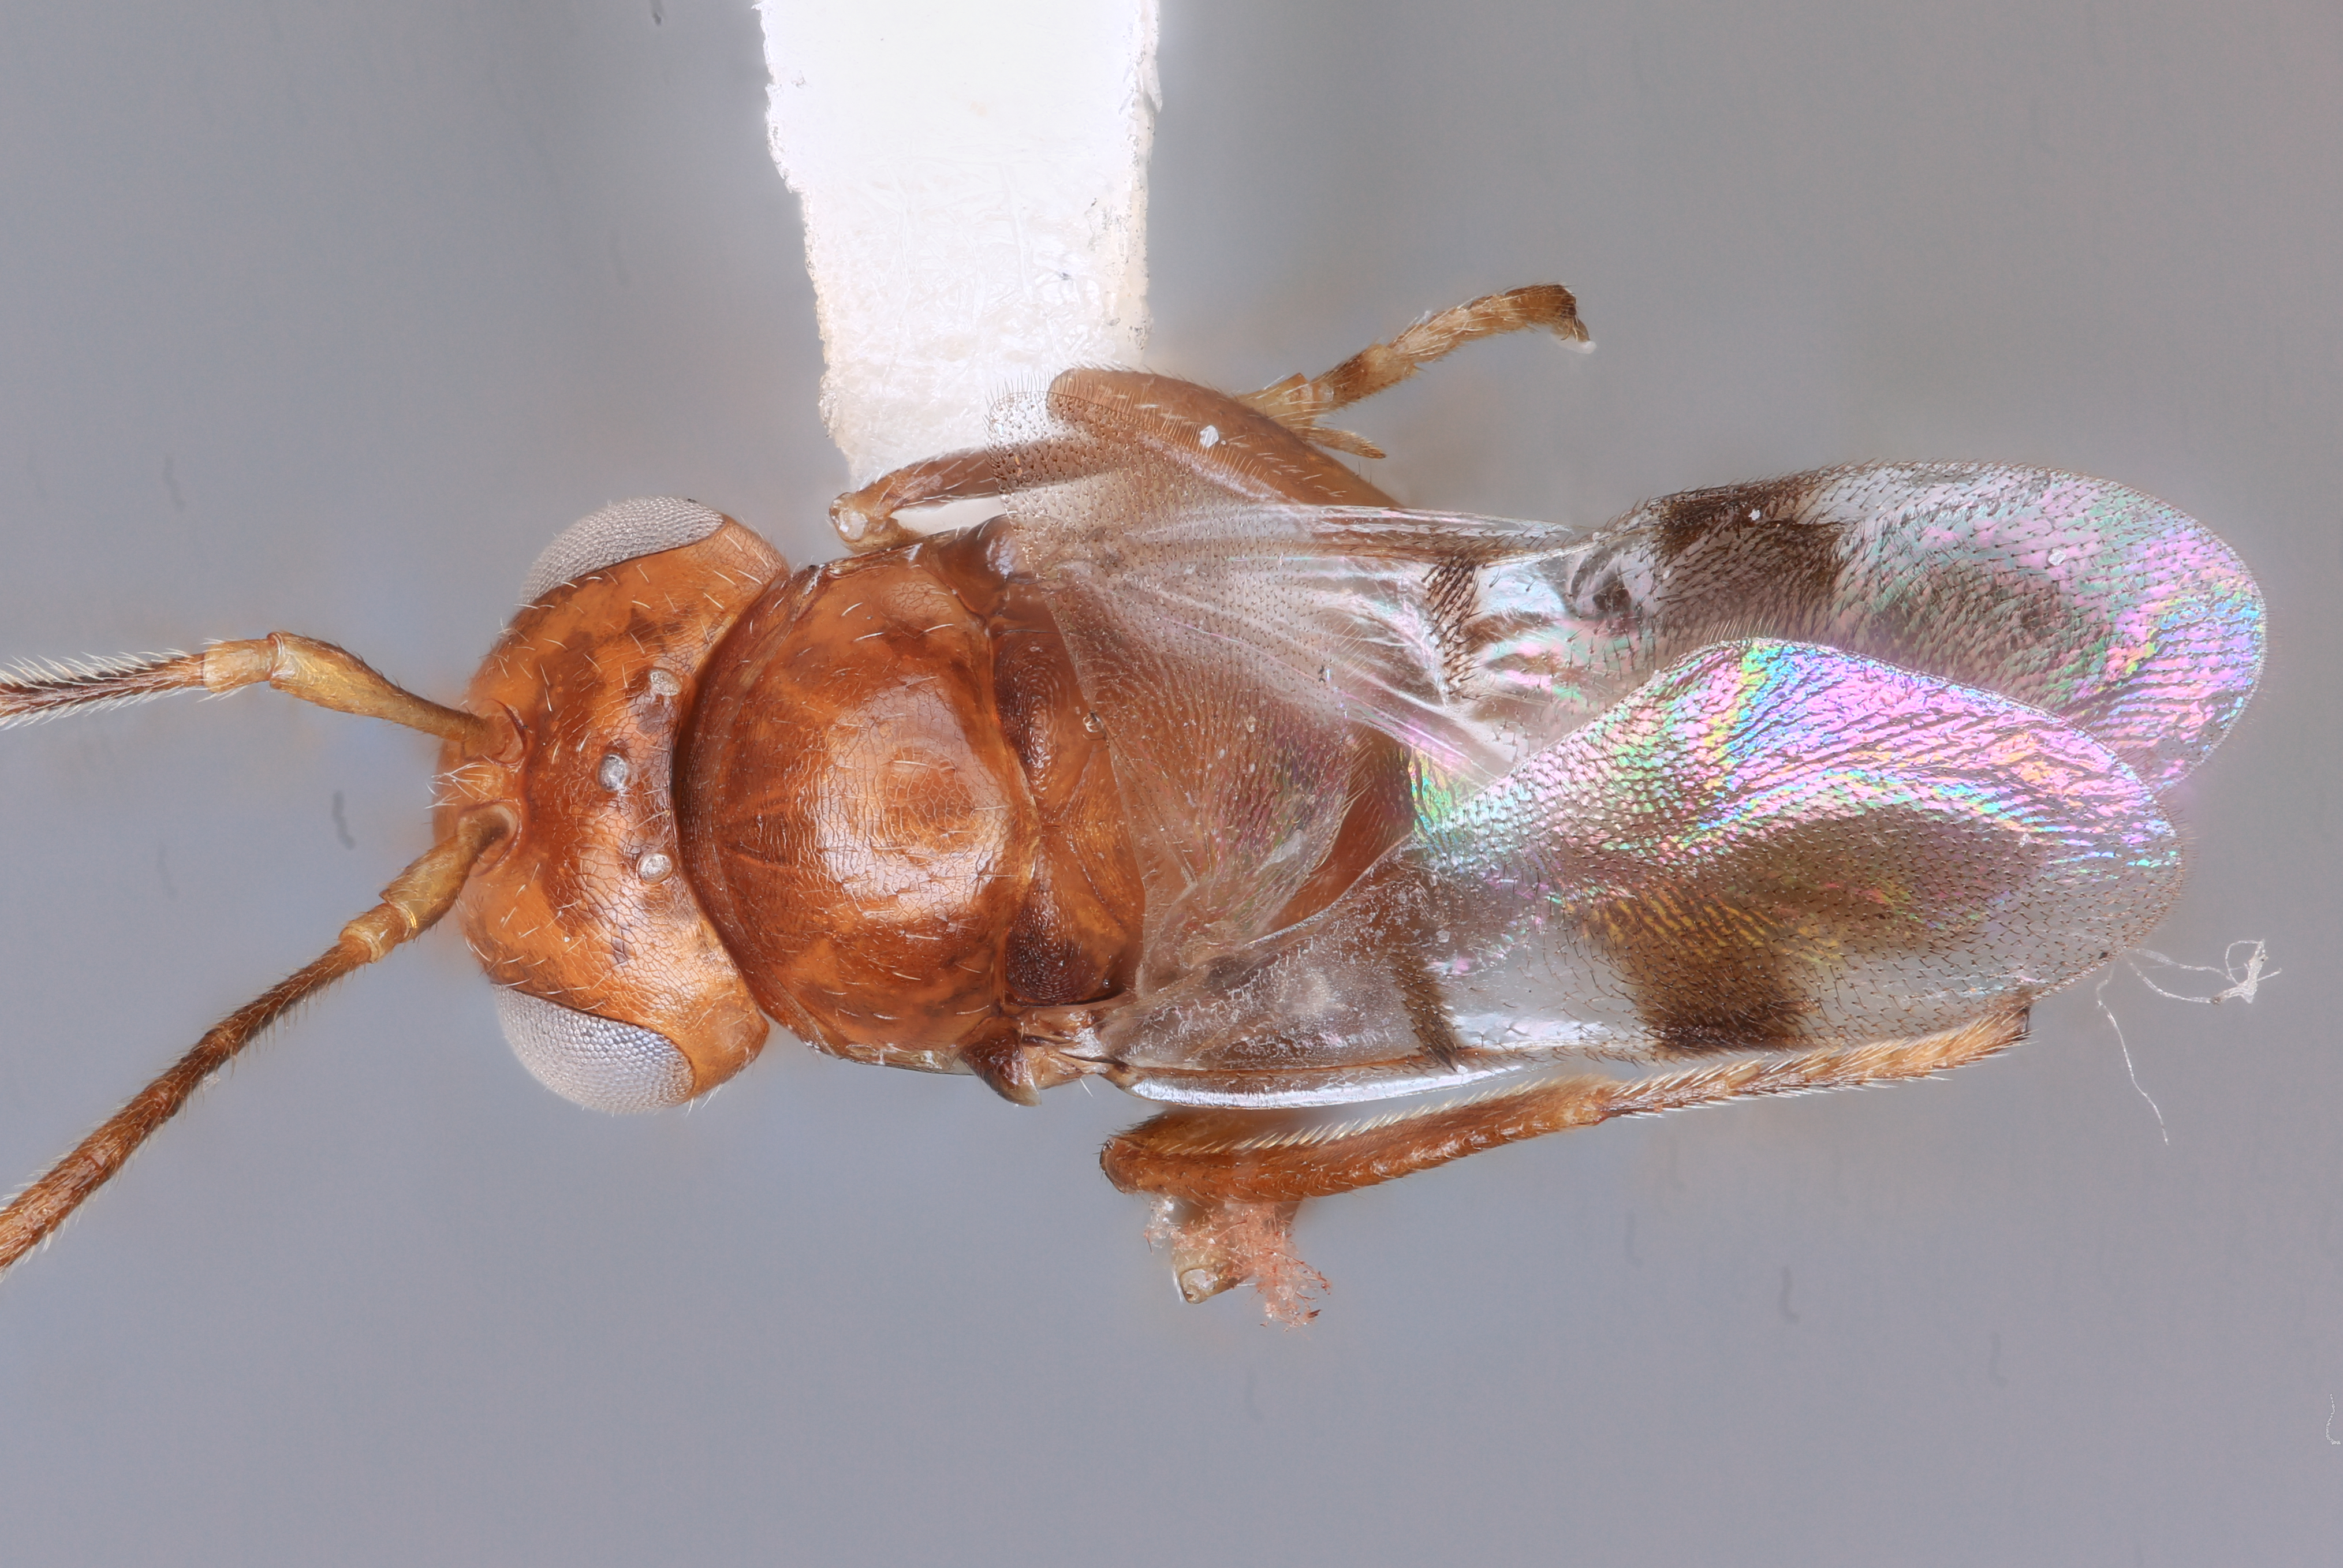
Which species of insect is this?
Hexacladia hilaris
